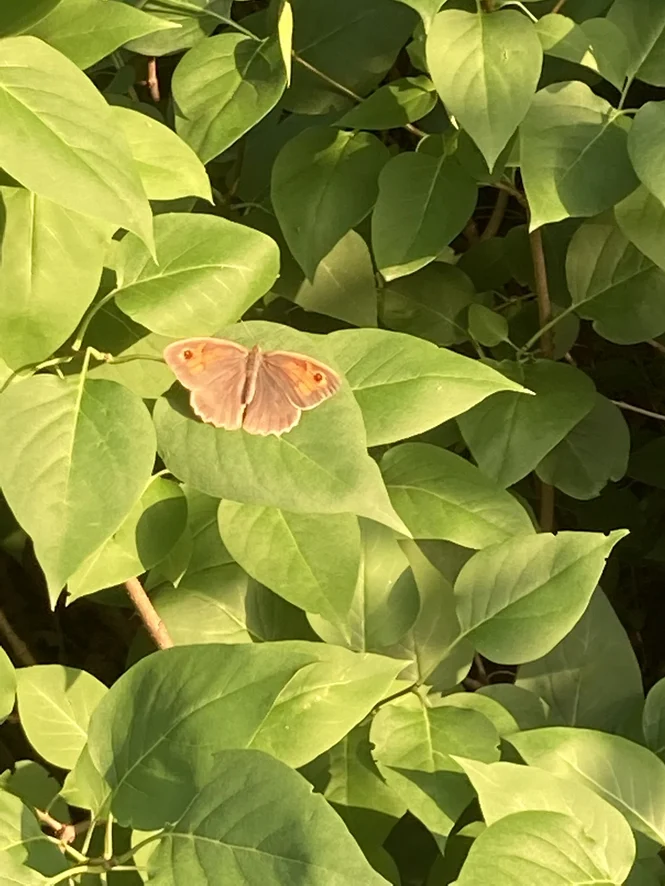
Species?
Maniola jurtina
